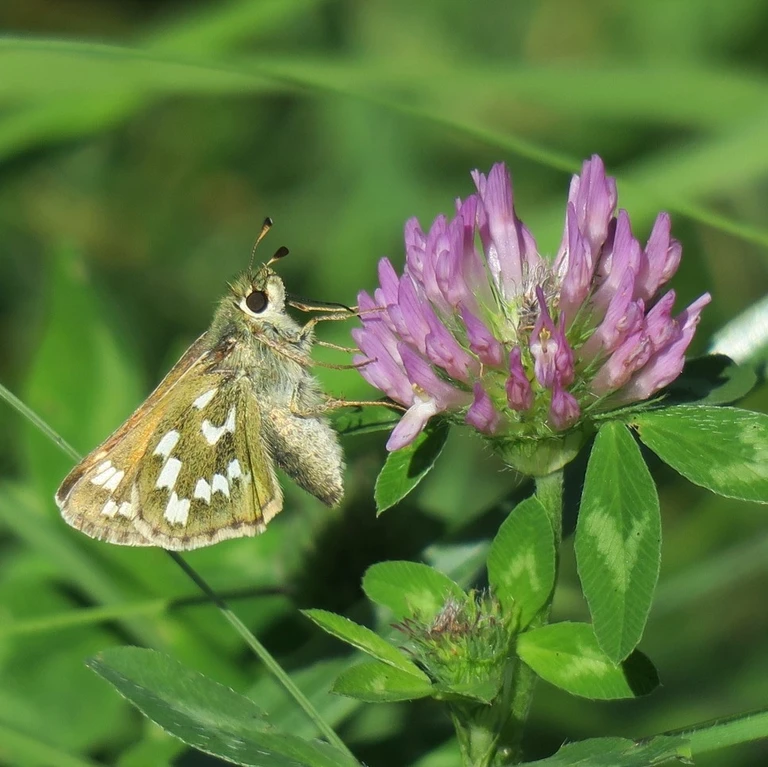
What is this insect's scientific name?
Hesperia comma
